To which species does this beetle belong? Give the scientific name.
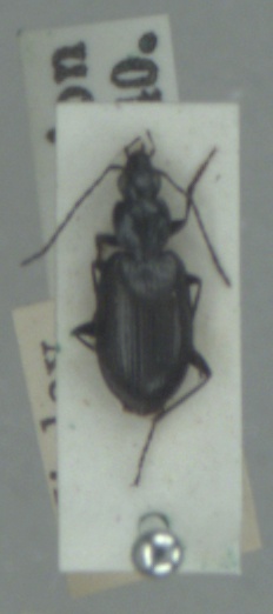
Agonum gracile
